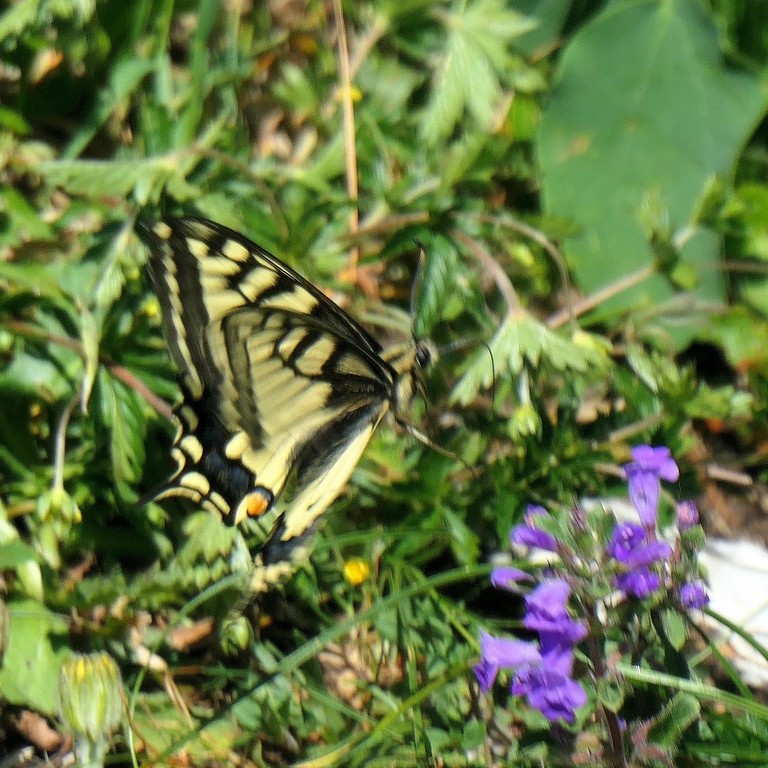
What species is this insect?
Papilio machaon
